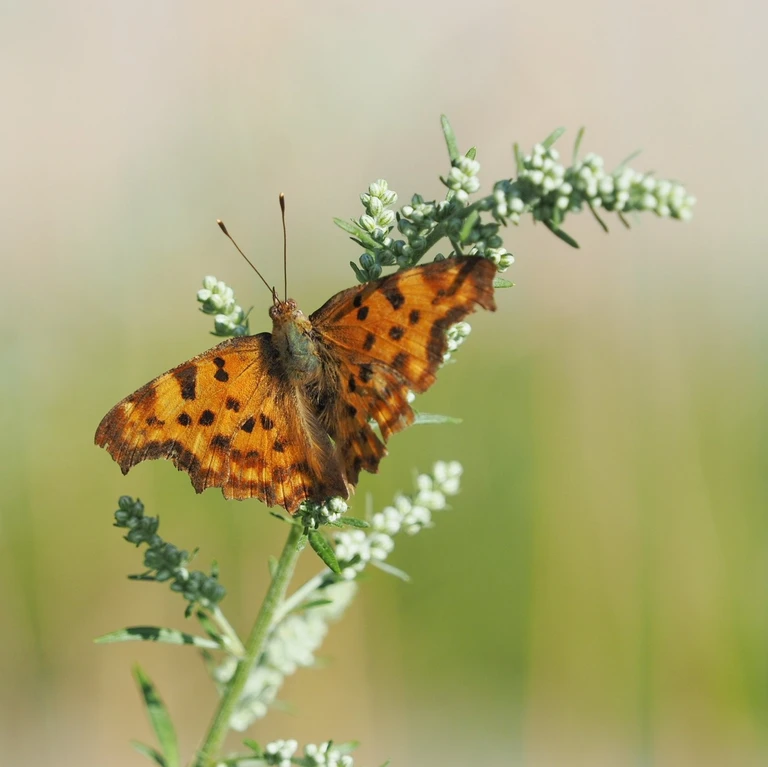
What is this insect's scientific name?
Polygonia c-album
